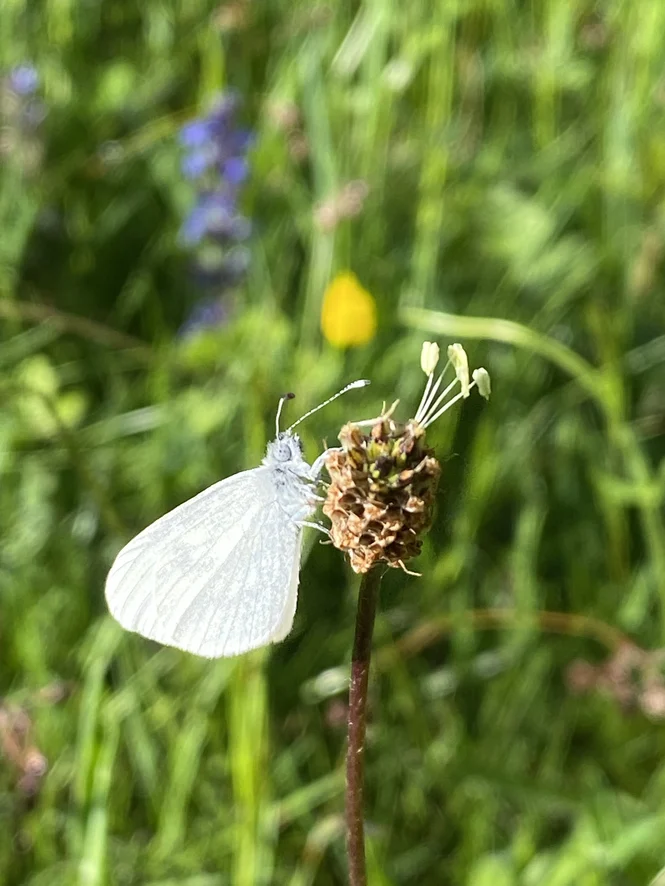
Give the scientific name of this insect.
Leptidea sinapis/juvernica
